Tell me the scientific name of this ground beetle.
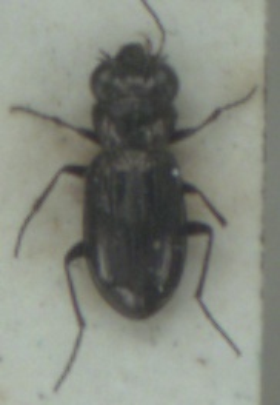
Notiophilus palustris
